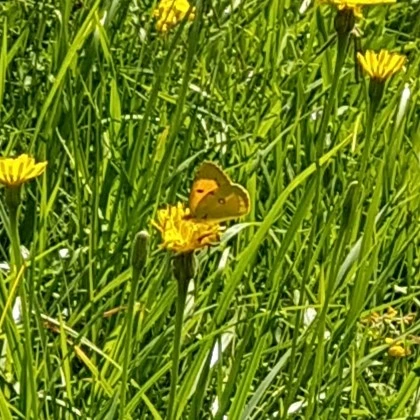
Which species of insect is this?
Colias croceus
